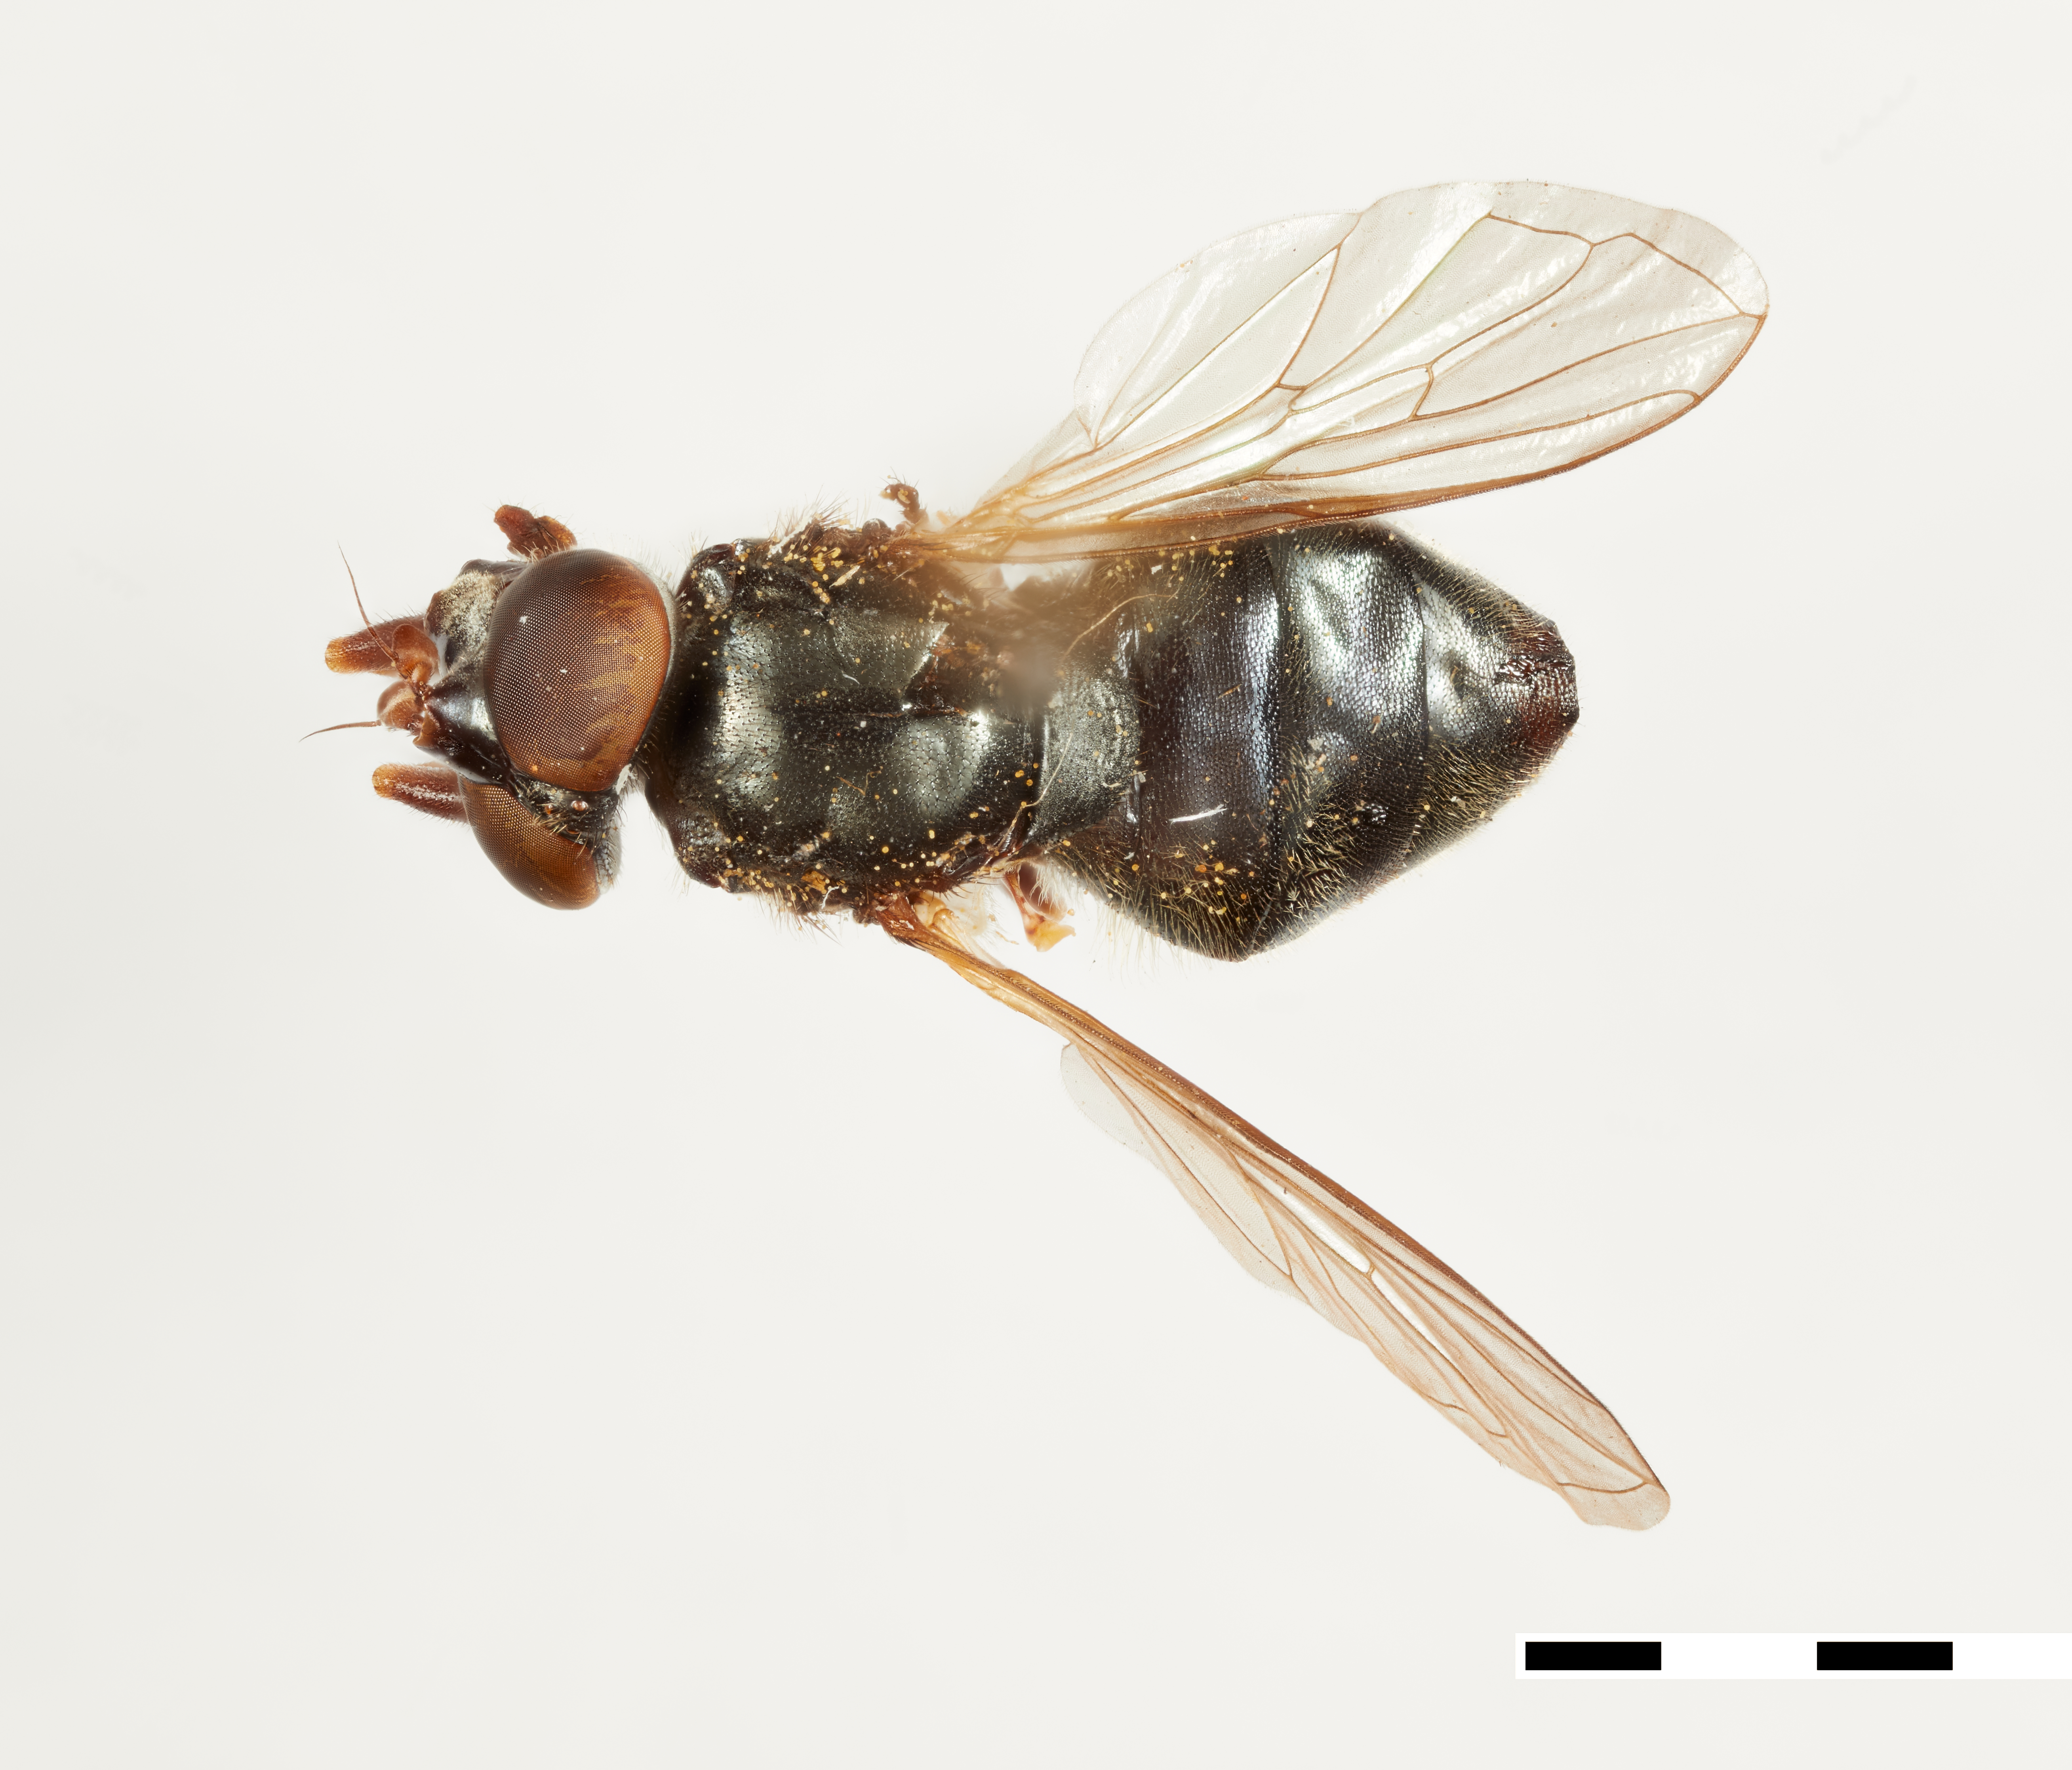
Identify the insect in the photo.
Chalcomyia beckeri
